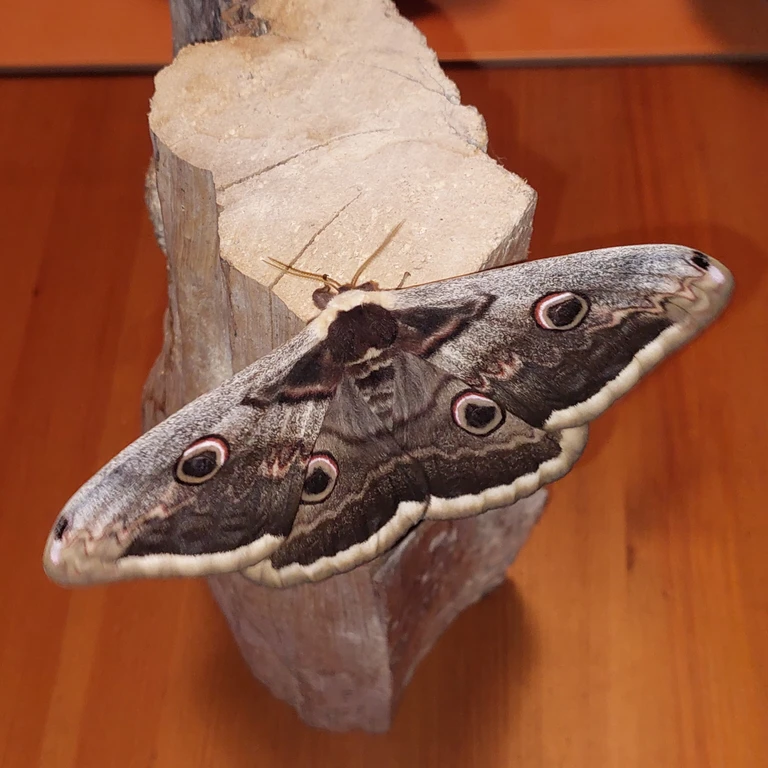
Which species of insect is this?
Saturnia pyri
